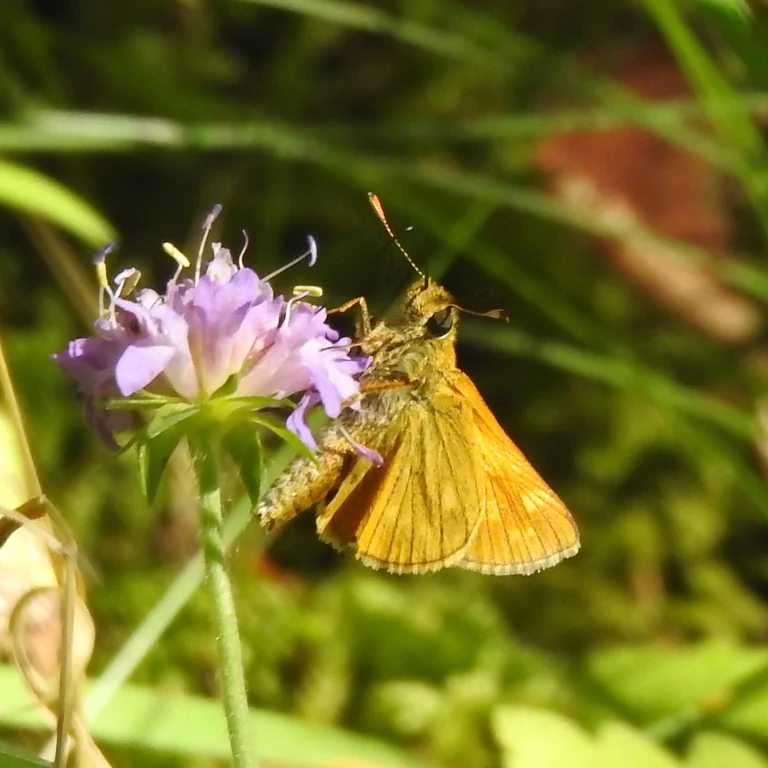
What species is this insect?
Ochlodes sylvanus (also Ochlodes venata)
